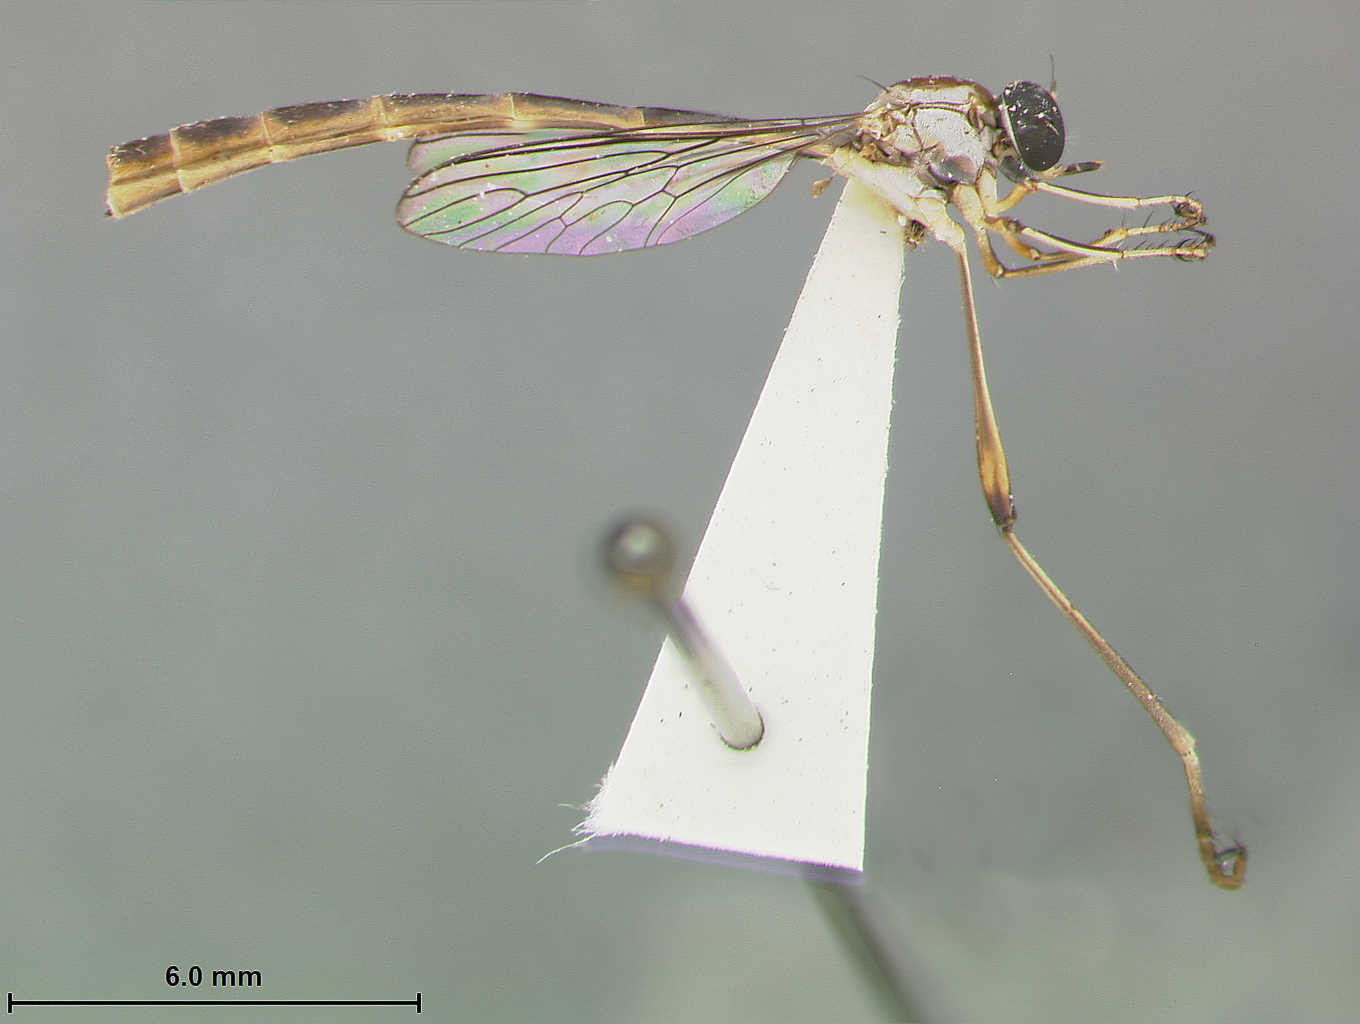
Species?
Leptogaster jamaicensis
